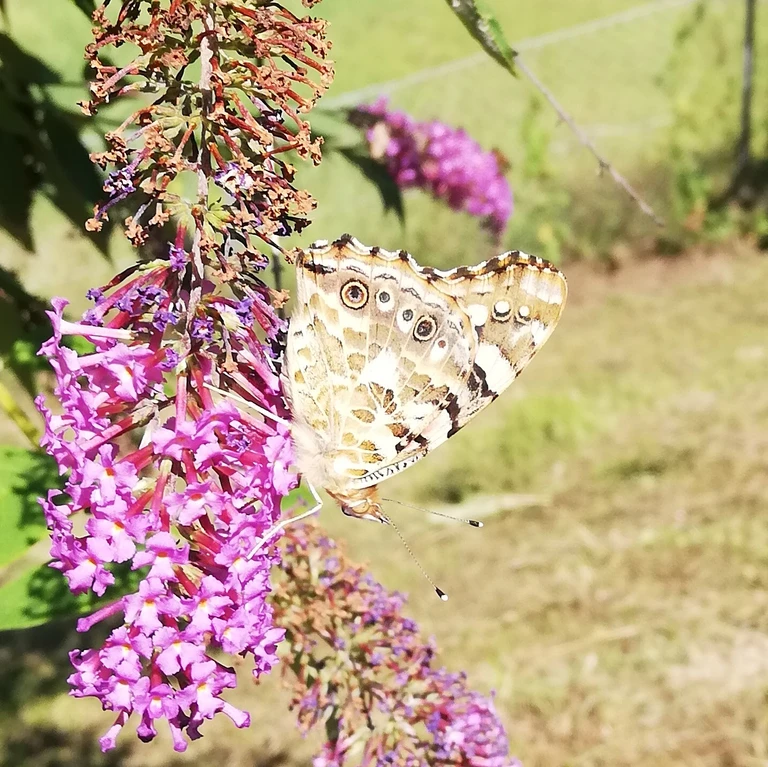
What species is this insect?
Vanessa cardui
